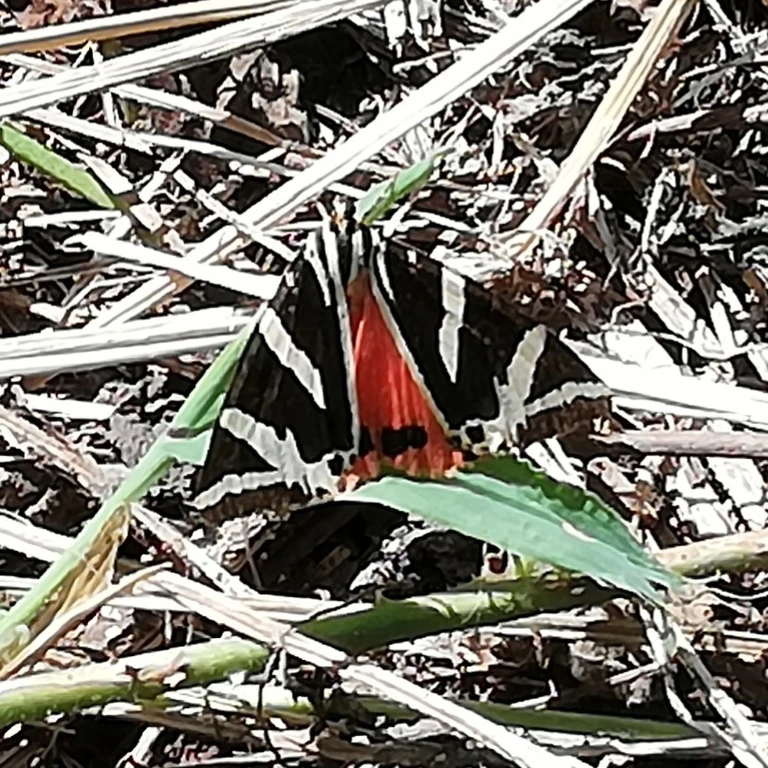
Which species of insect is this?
Euplagia quadripunctaria
